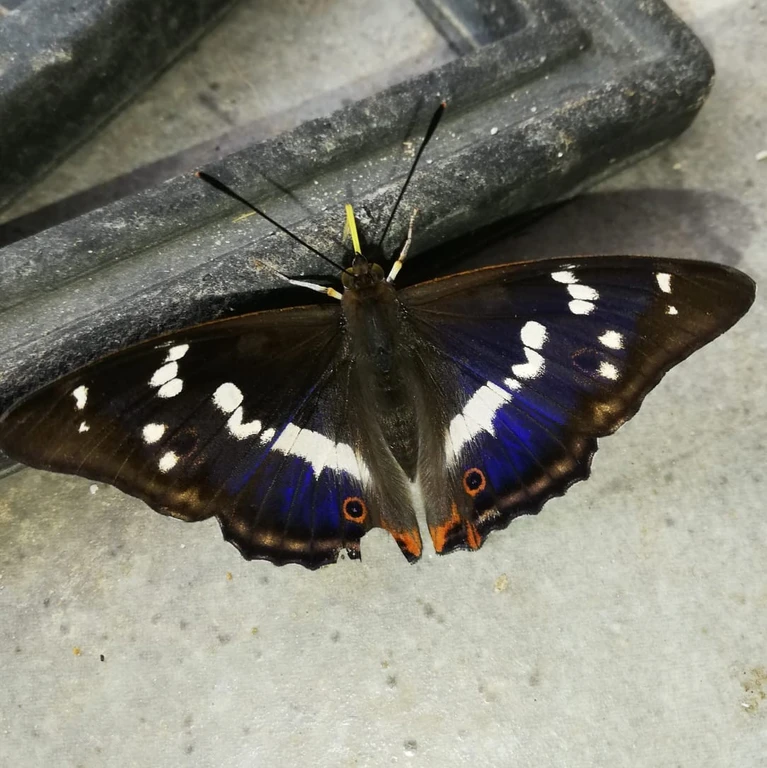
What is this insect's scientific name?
Apatura iris
